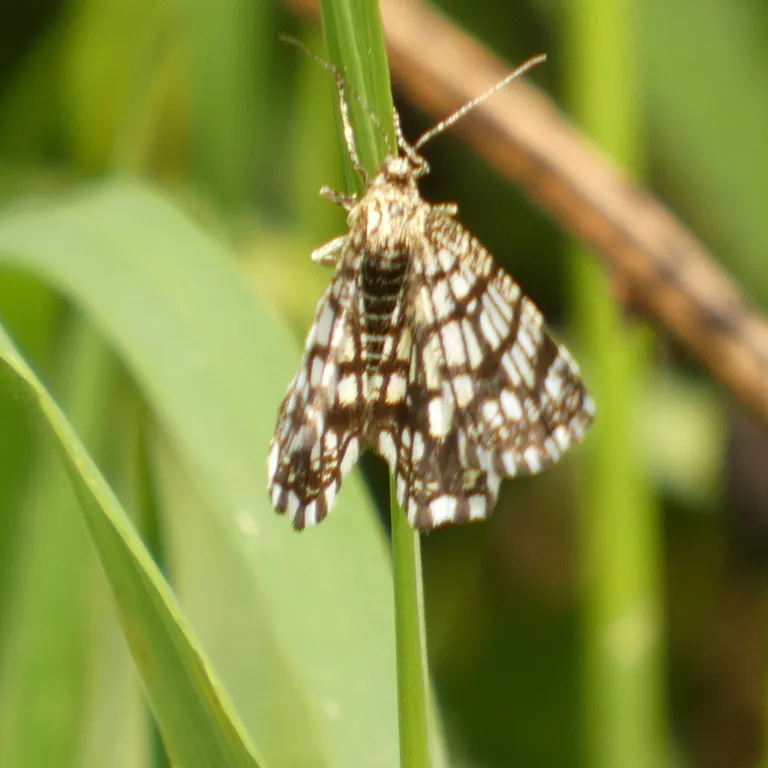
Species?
Chiasmia clathrata
